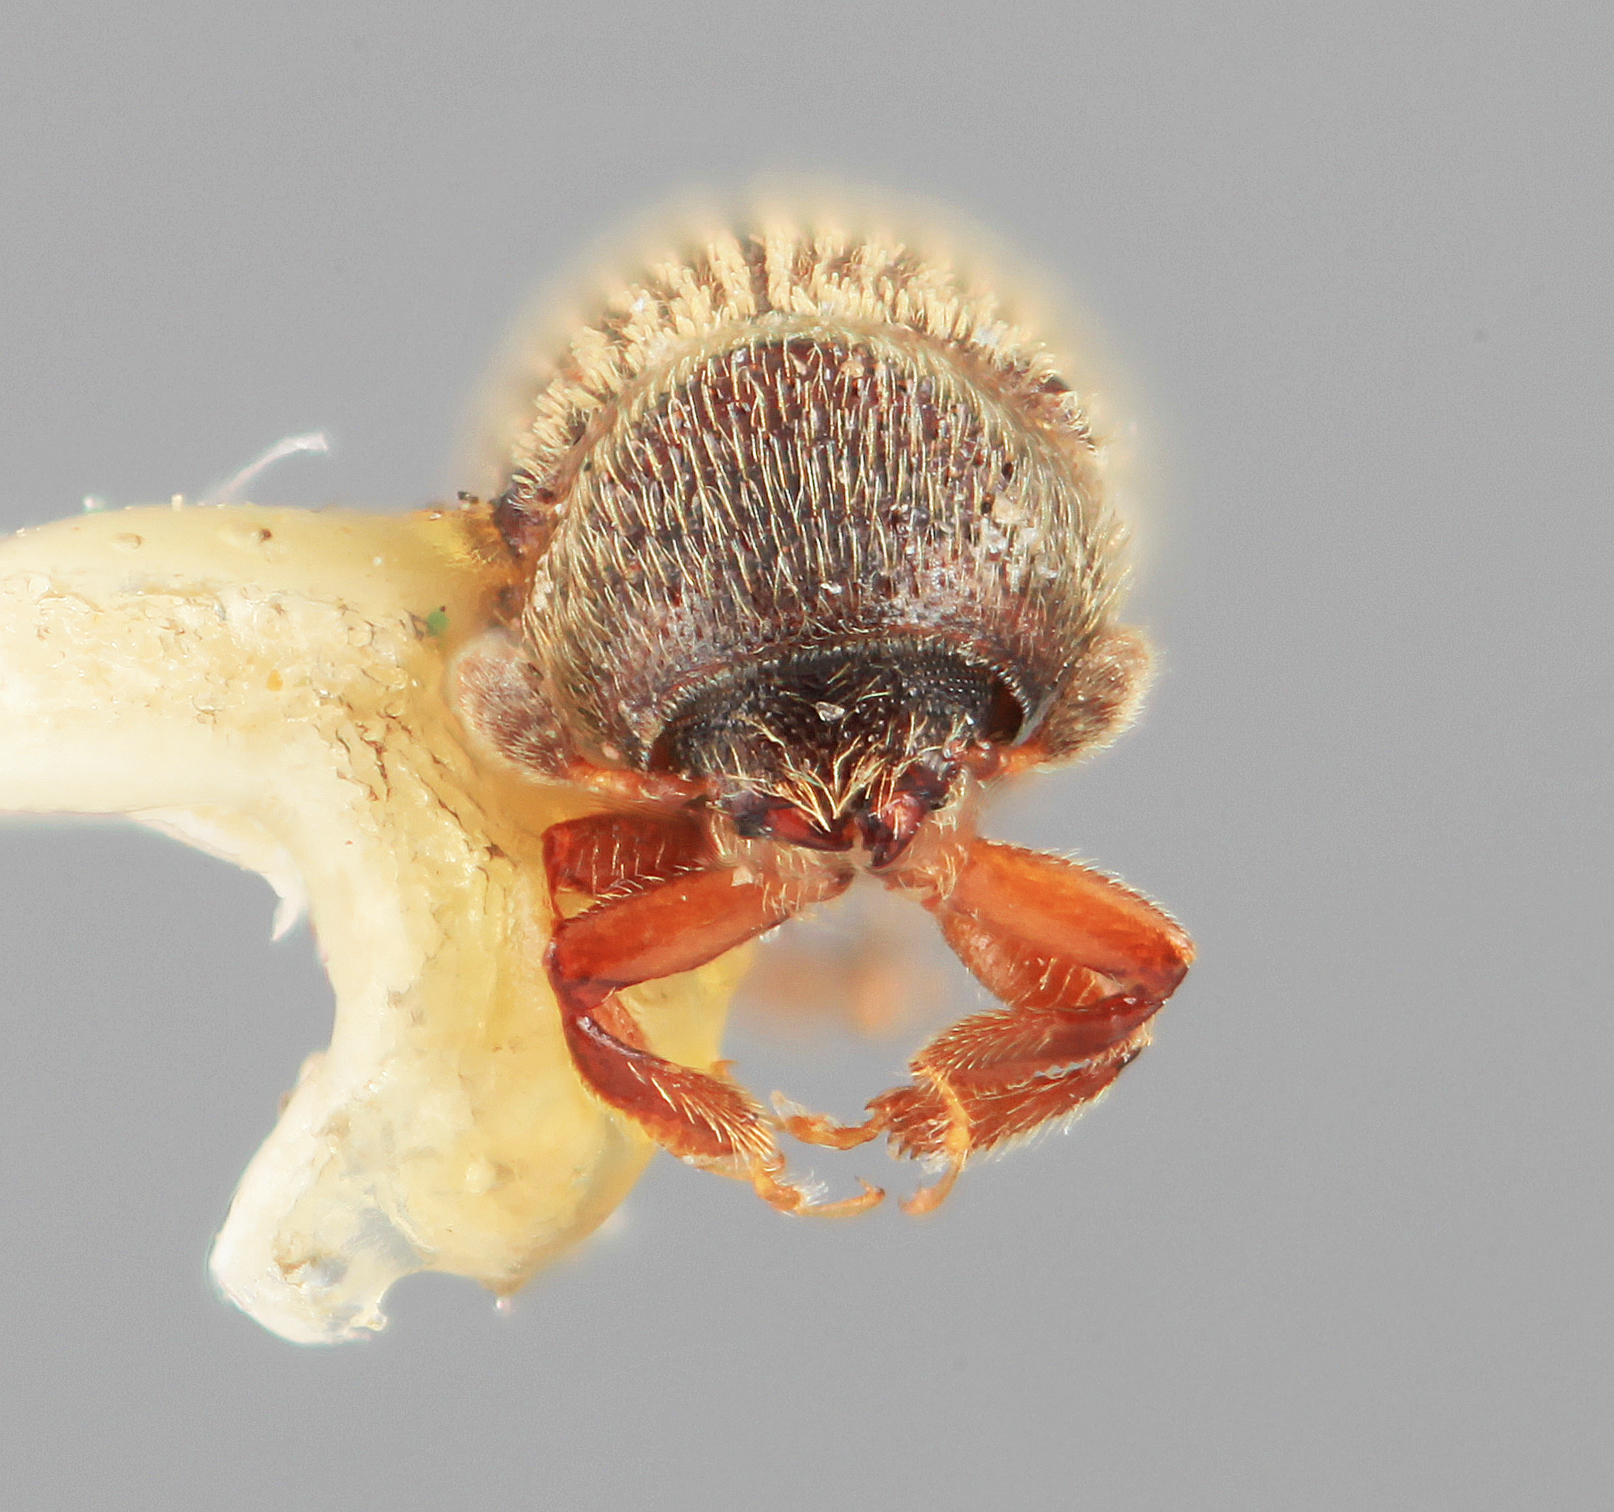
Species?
Stegomerus montanus
